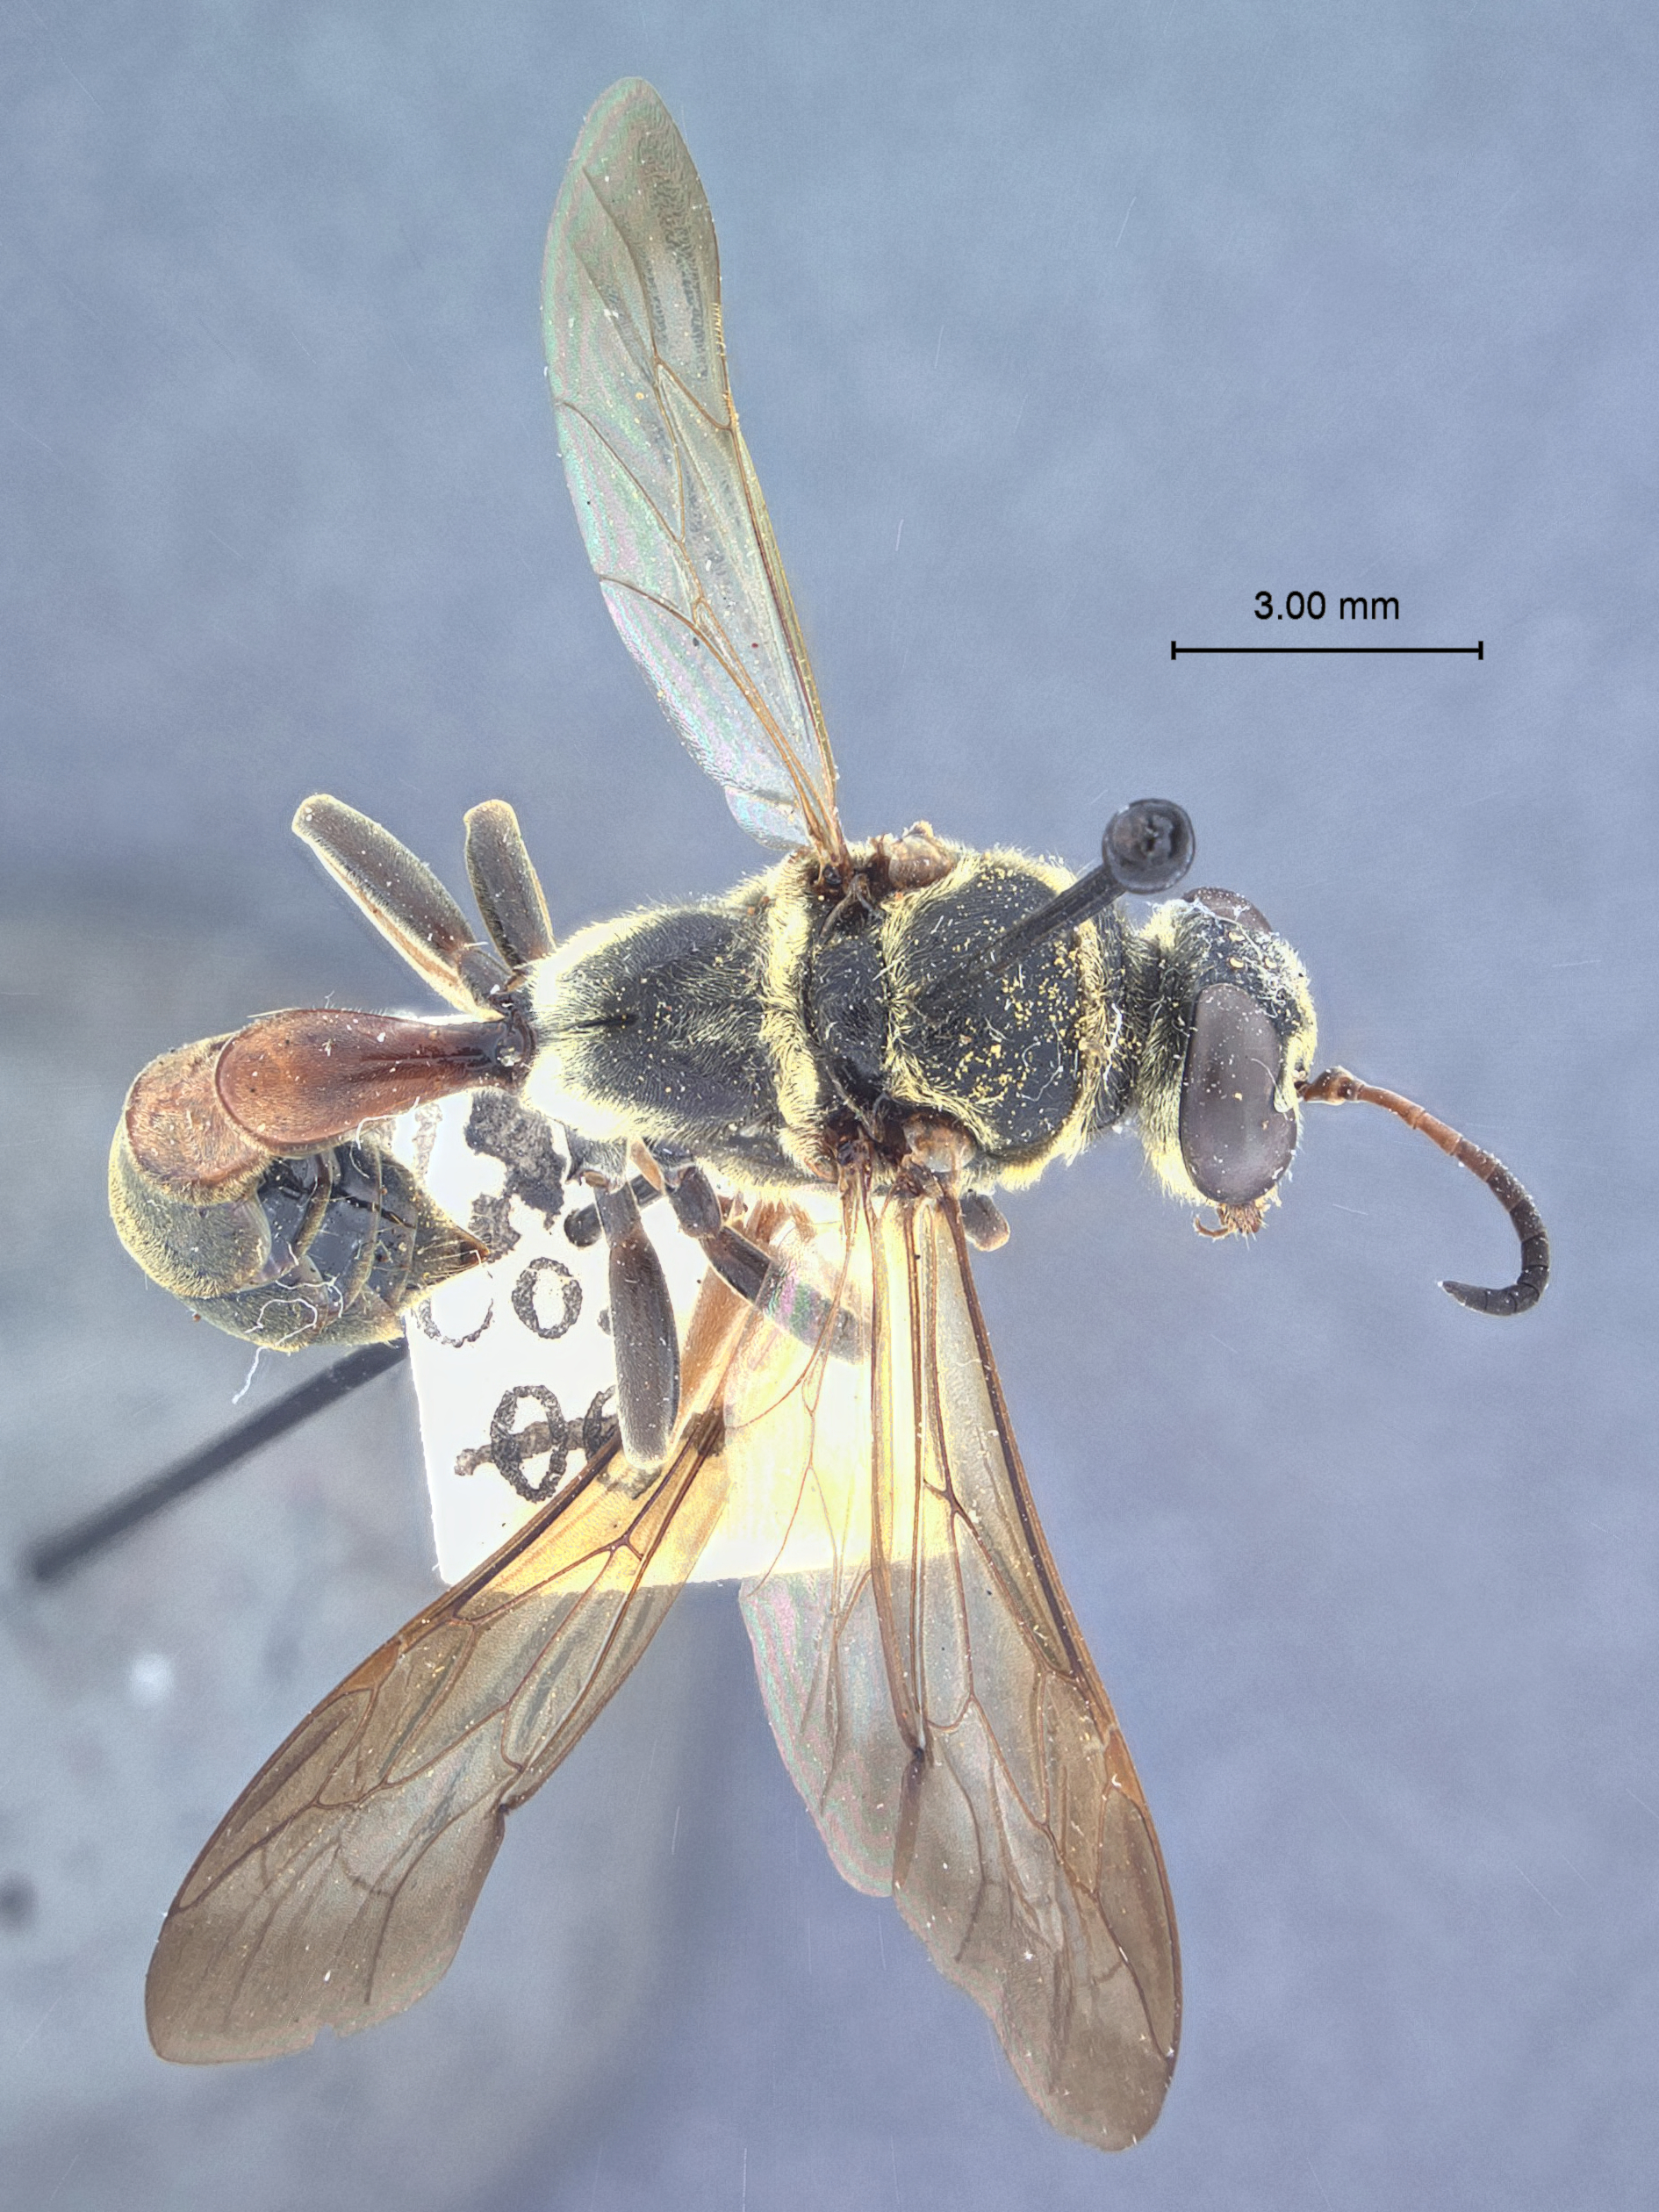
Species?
Trypoxylon aureolum
